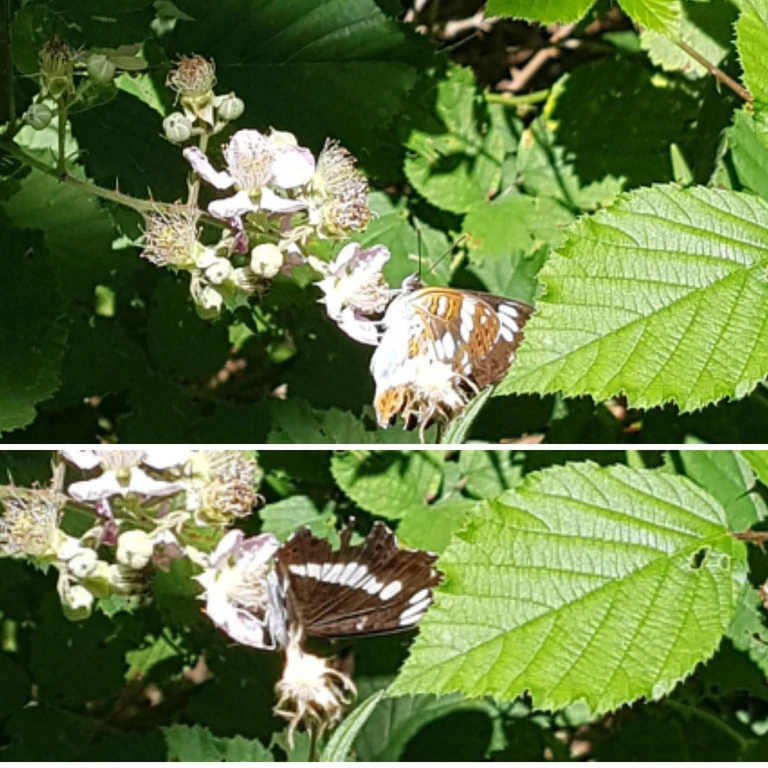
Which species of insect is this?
Limenitis camilla (also Ladoga camilla)
